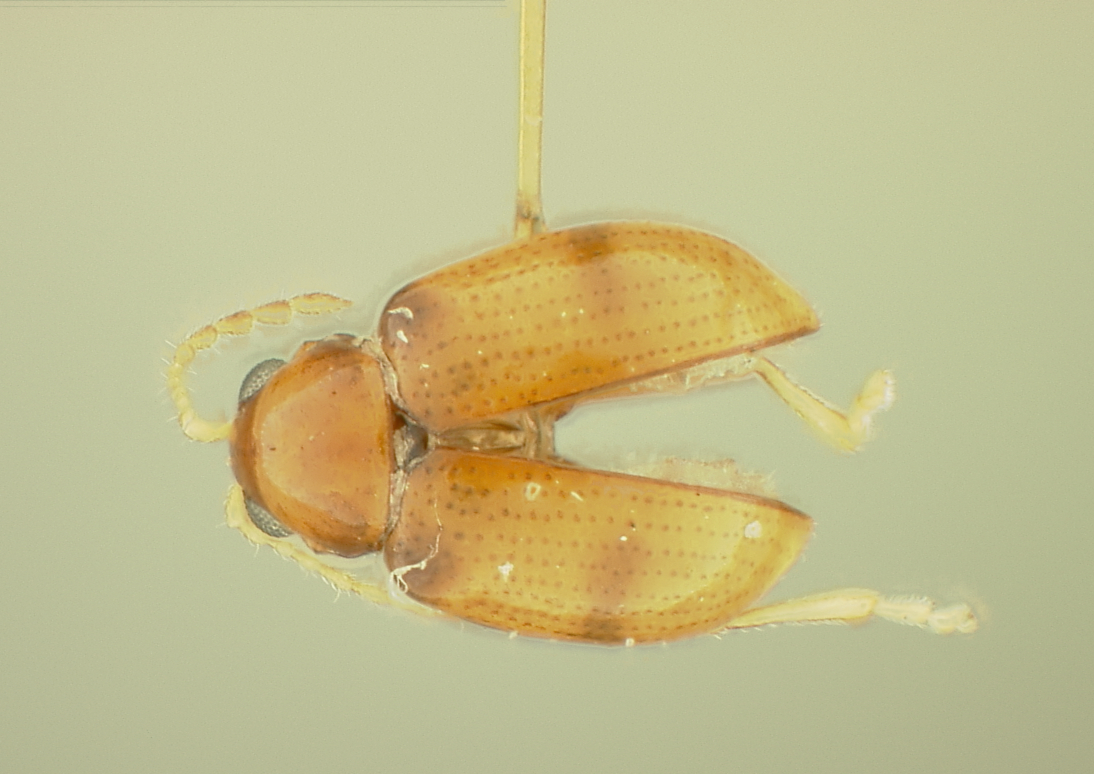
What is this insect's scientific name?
Aphthona crucifera
